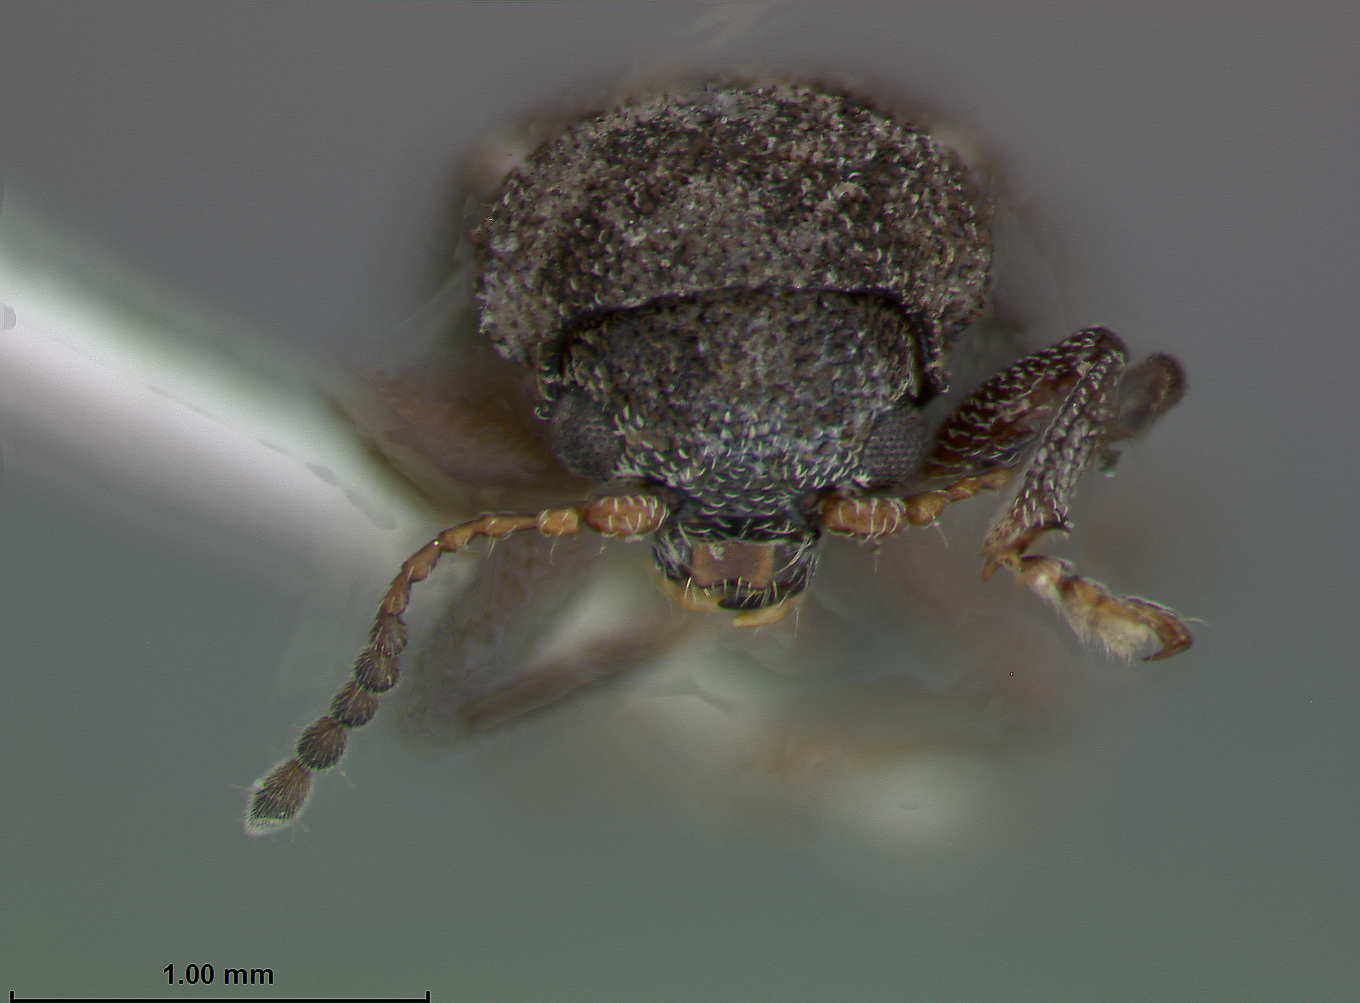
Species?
Myochrous spinipes
